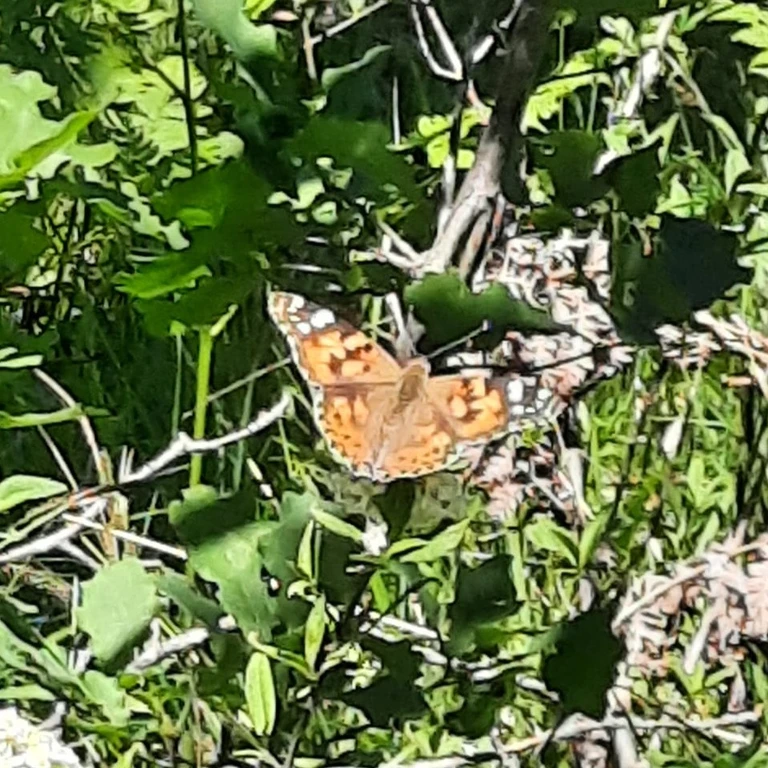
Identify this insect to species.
Vanessa cardui
